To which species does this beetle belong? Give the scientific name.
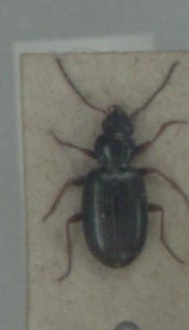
Bembidion tibiale
